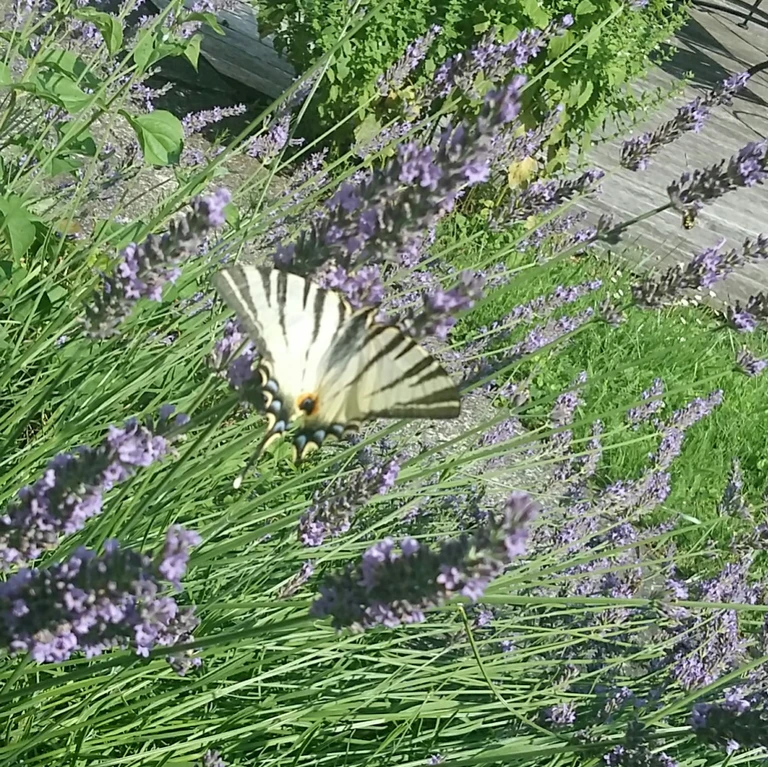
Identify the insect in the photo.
Iphiclides podalirius
